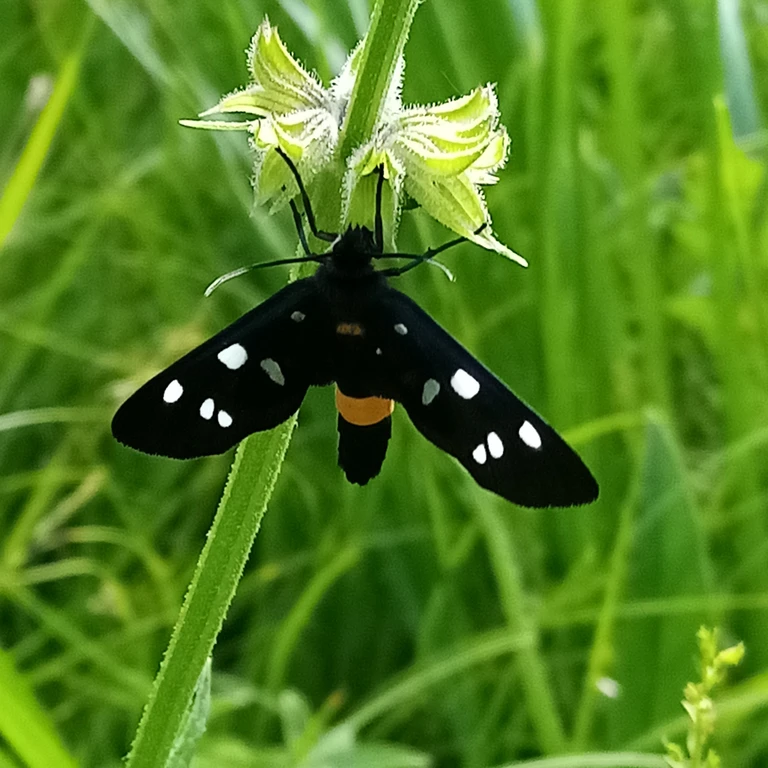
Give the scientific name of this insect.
Amata phegea
